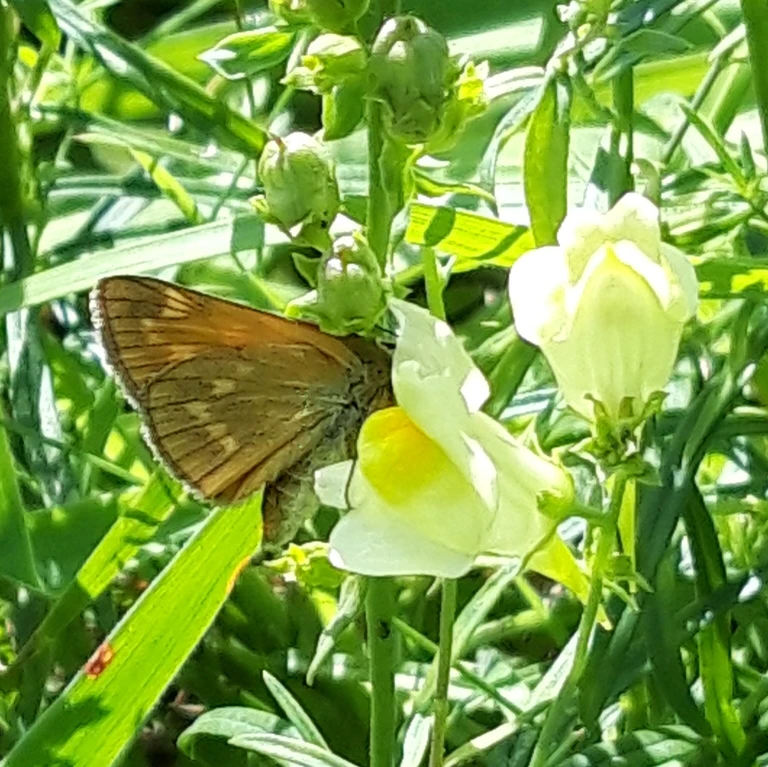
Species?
Ochlodes sylvanus (also Ochlodes venata)
